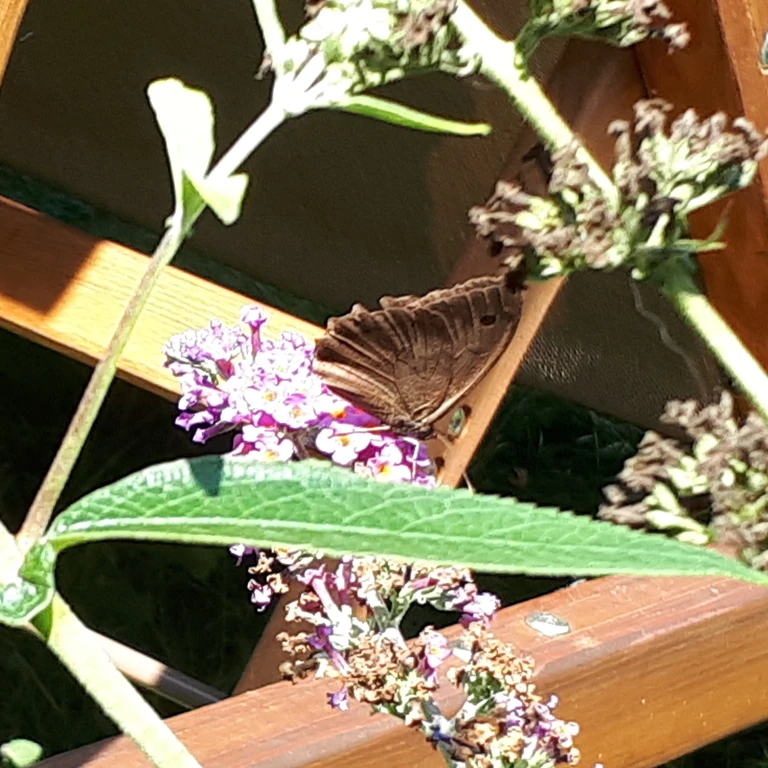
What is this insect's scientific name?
Minois dryas
